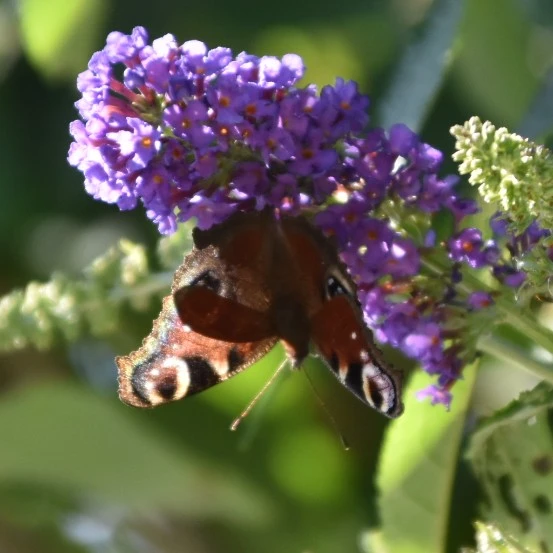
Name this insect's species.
Aglais io
